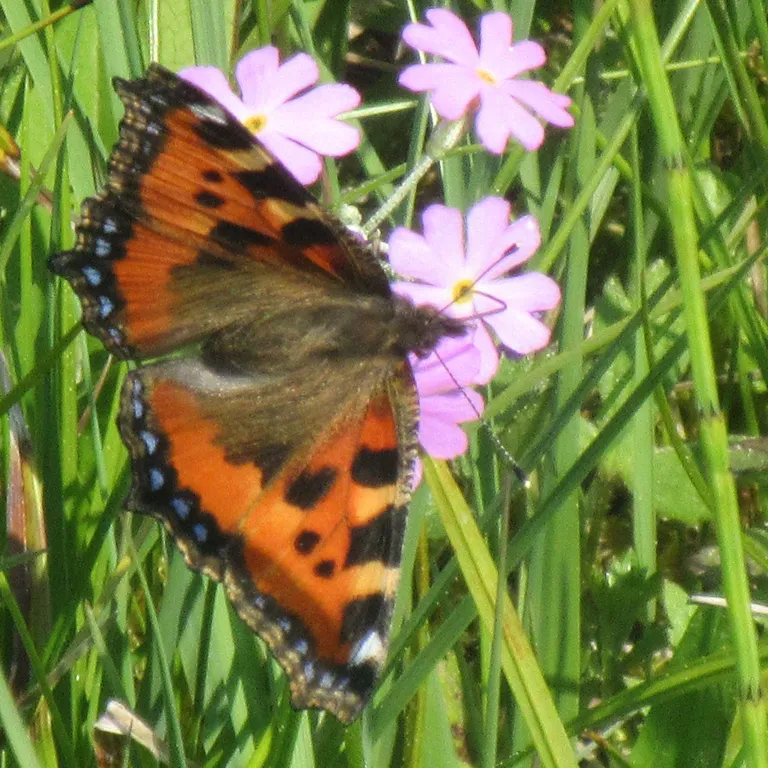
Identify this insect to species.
Aglais urticae
